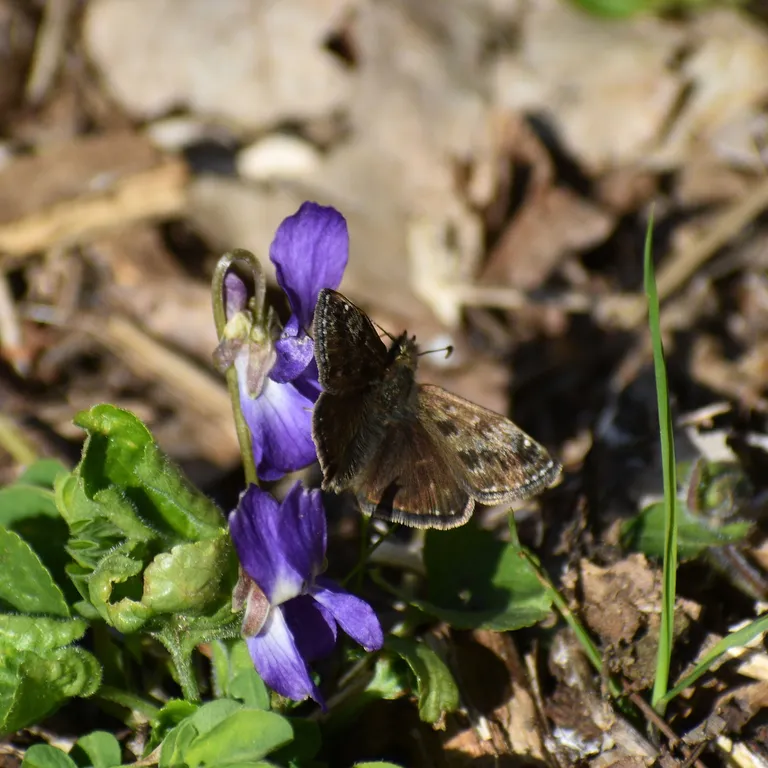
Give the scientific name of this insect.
Erynnis tages
